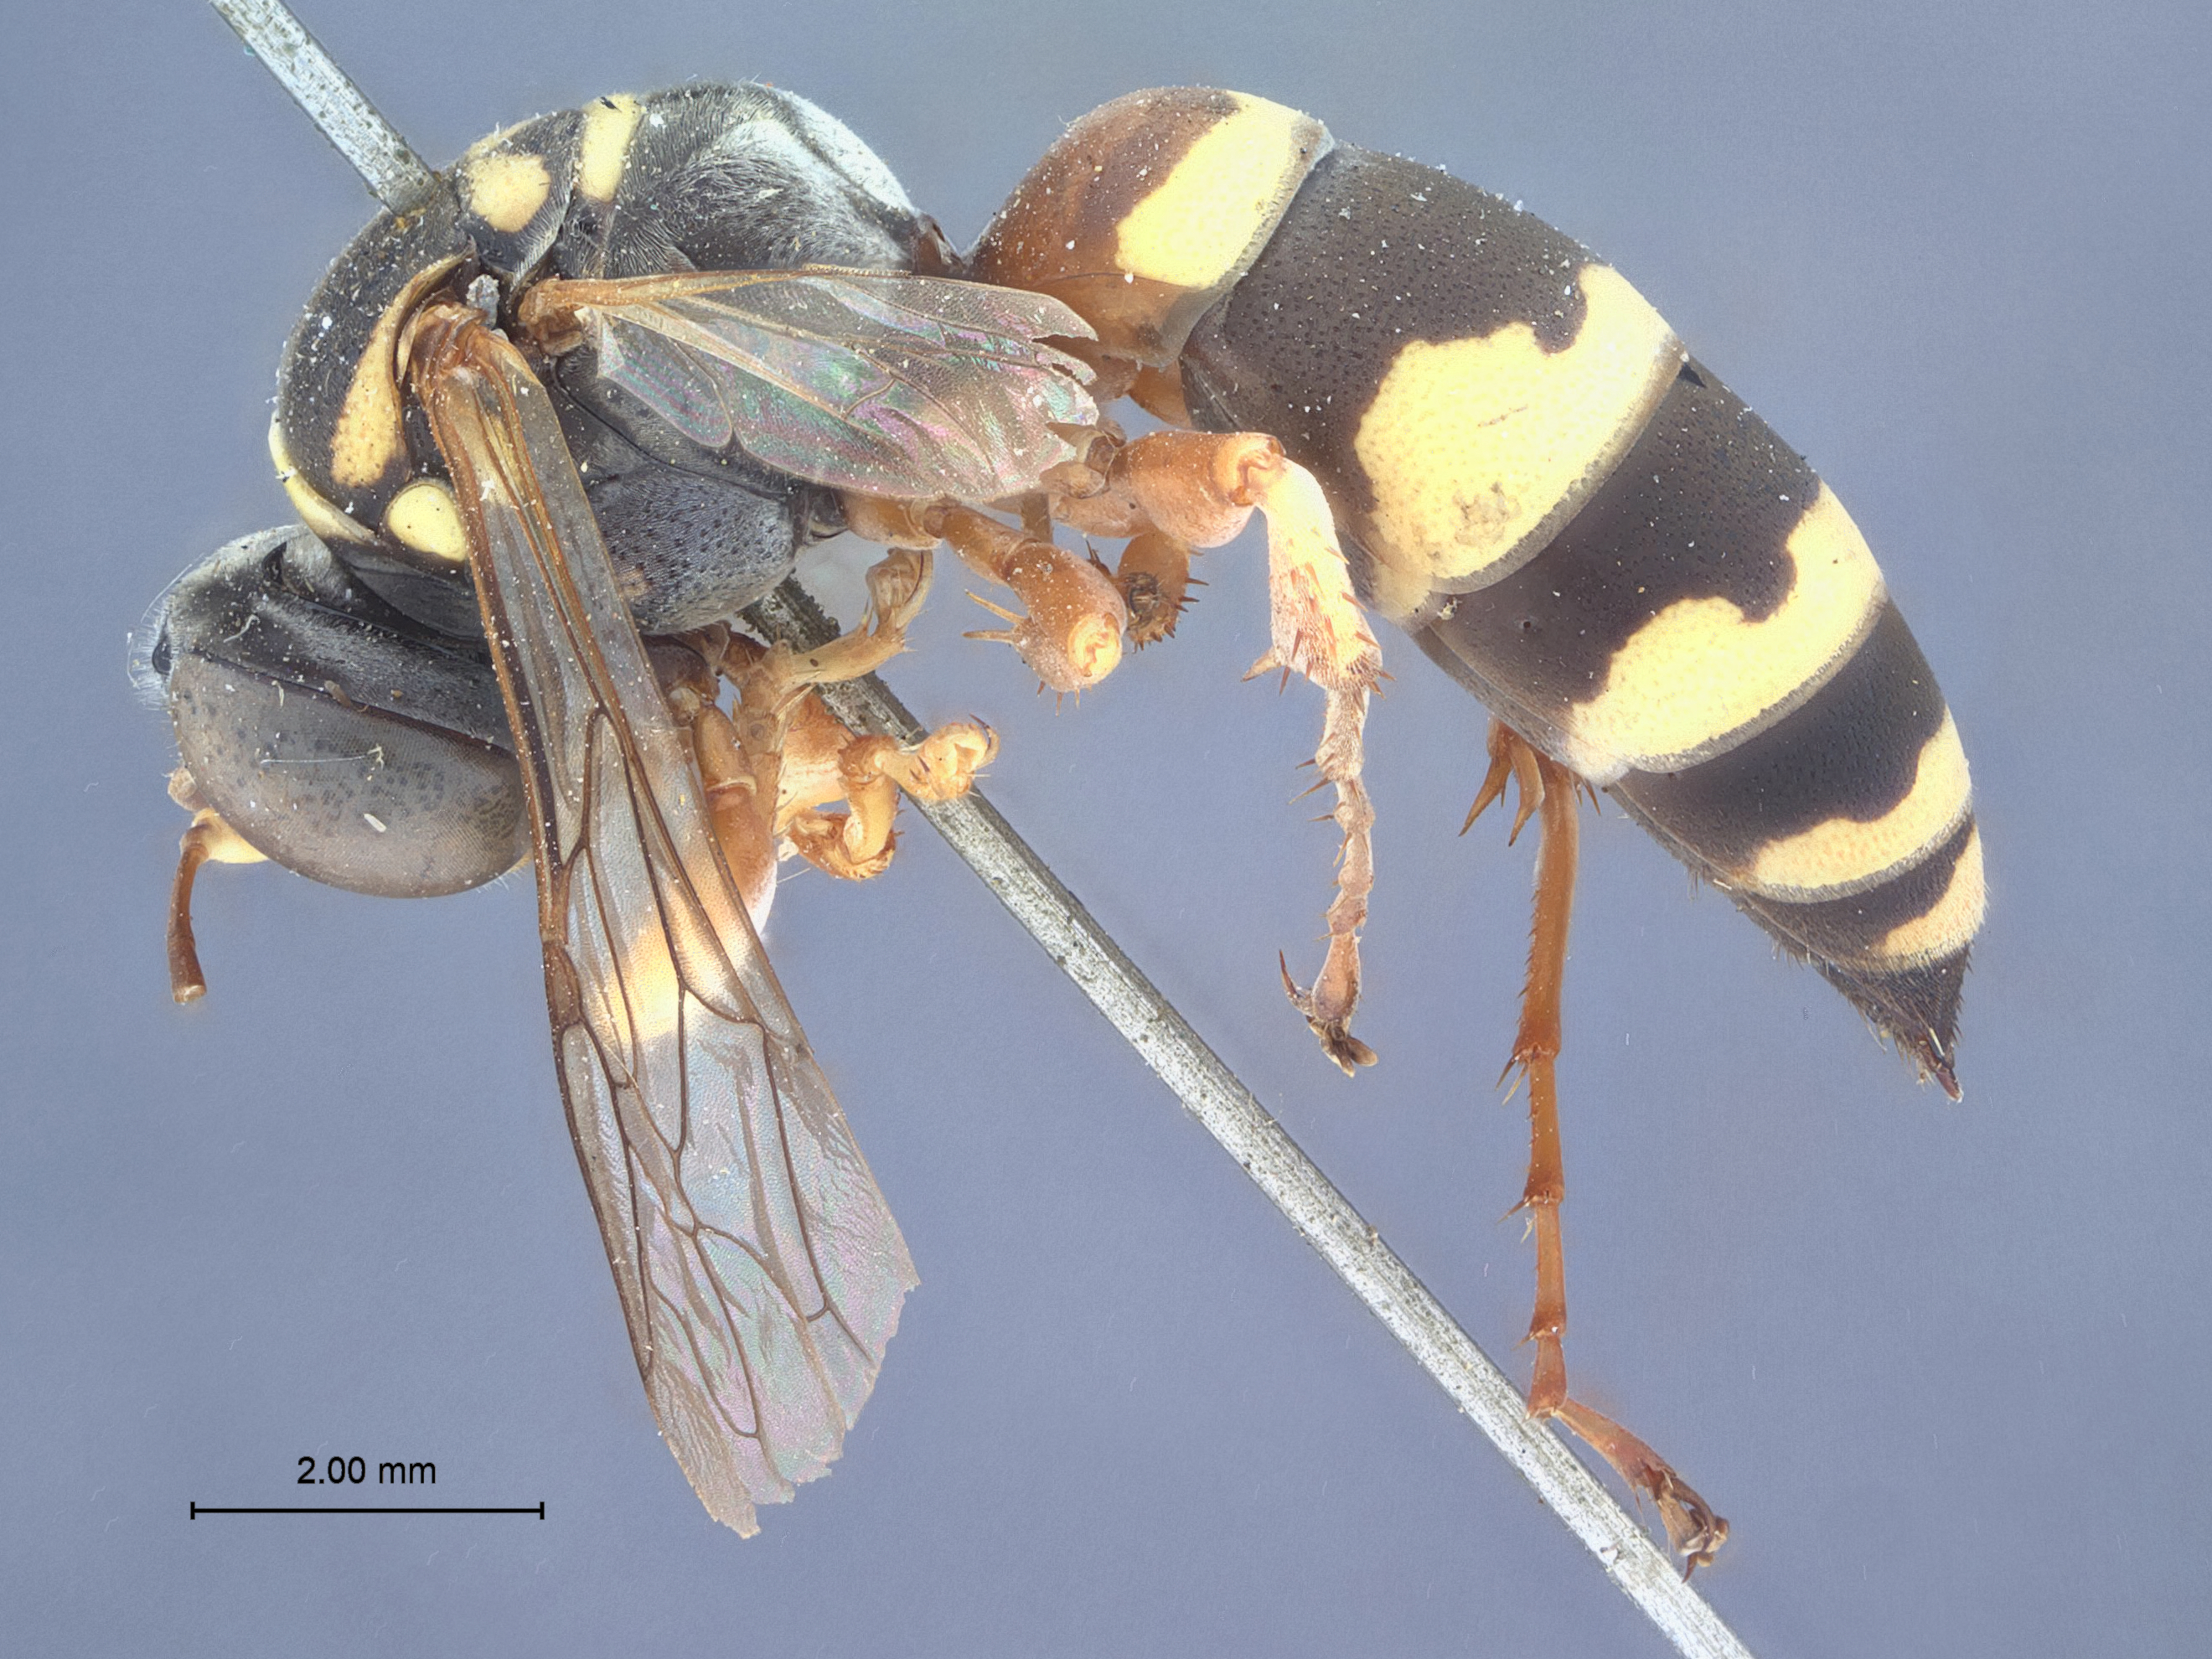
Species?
Gorytes belfragei
